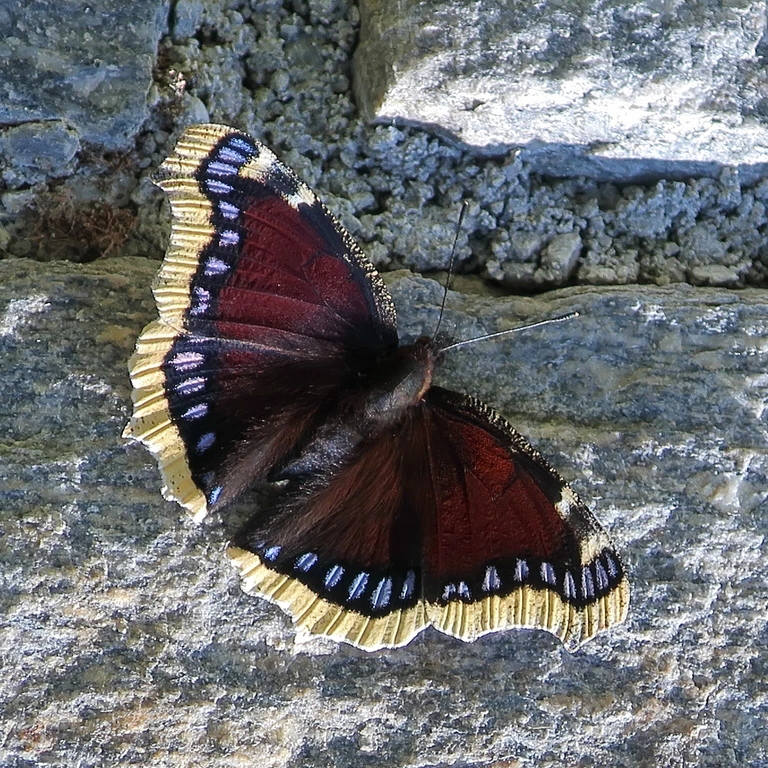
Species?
Nymphalis antiopa
